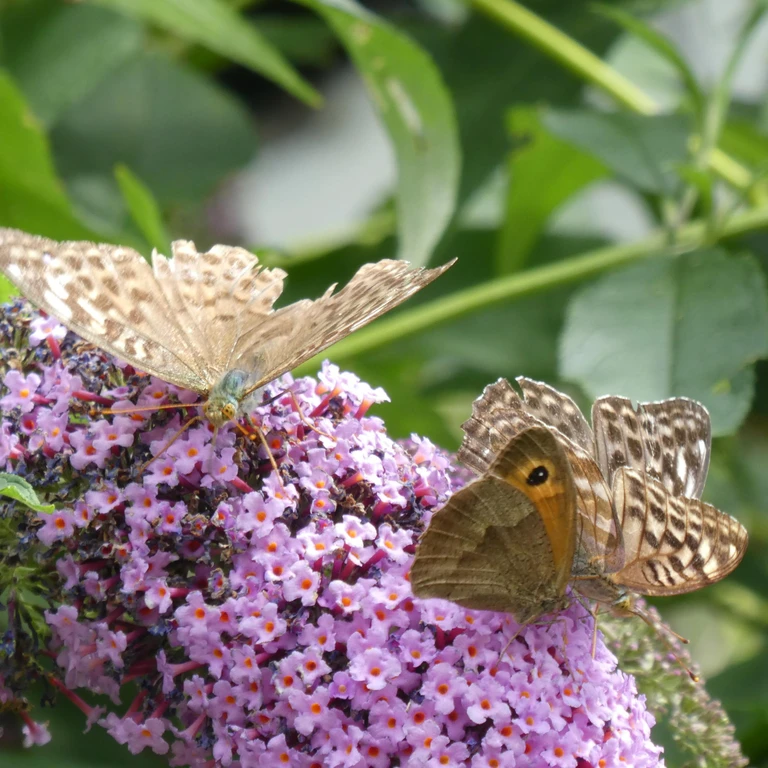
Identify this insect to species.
Maniola jurtina
